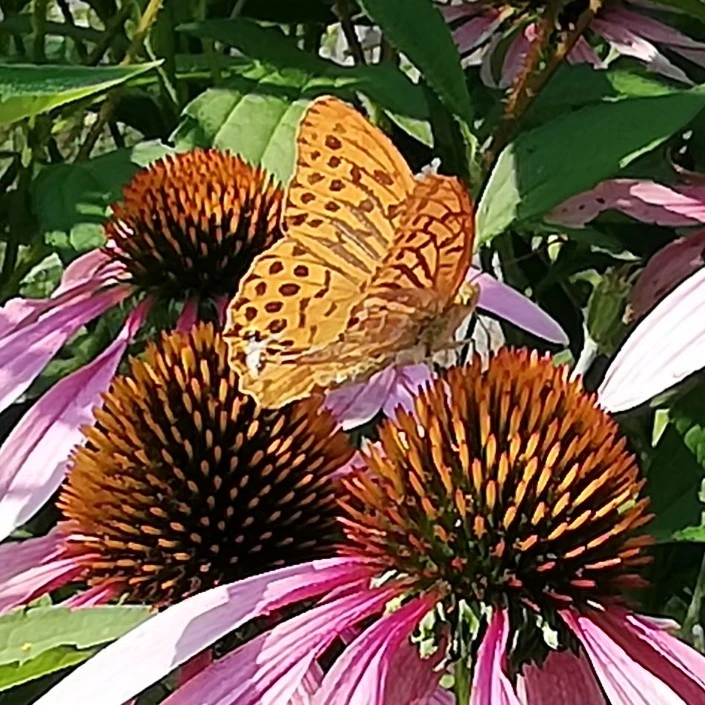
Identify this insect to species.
Argynnis paphia
